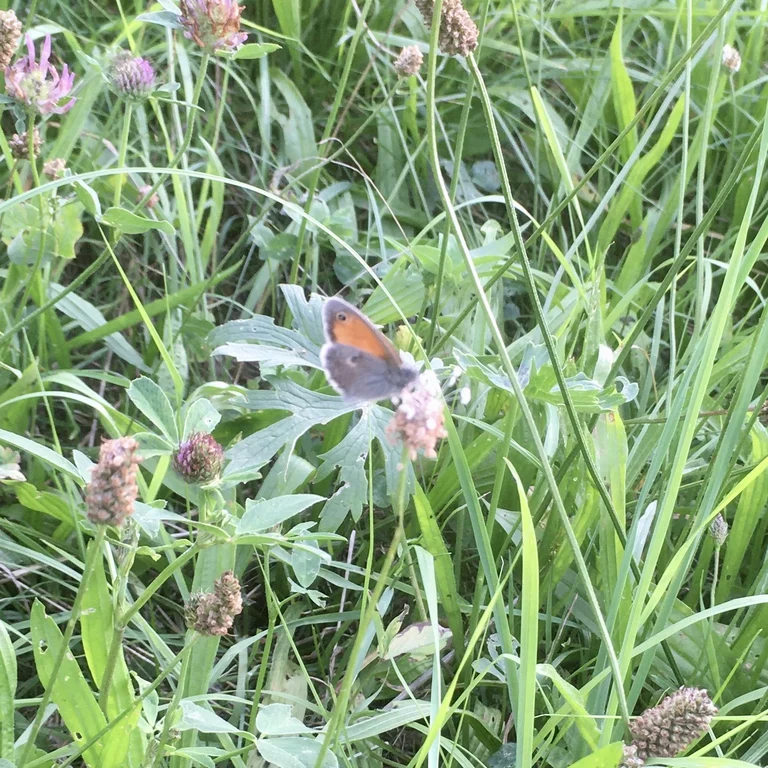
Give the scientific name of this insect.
Coenonympha pamphilus
